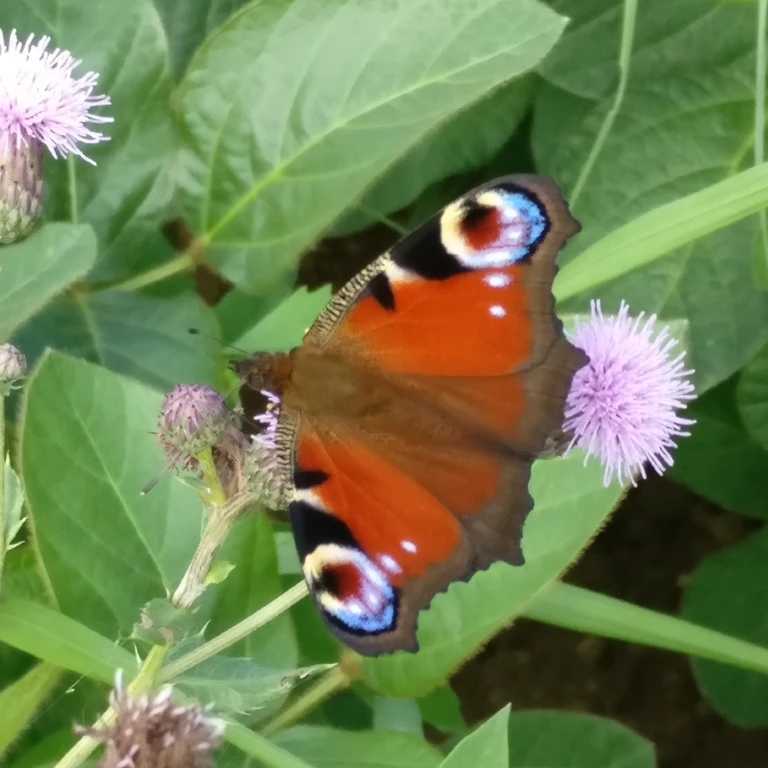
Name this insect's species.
Aglais io
